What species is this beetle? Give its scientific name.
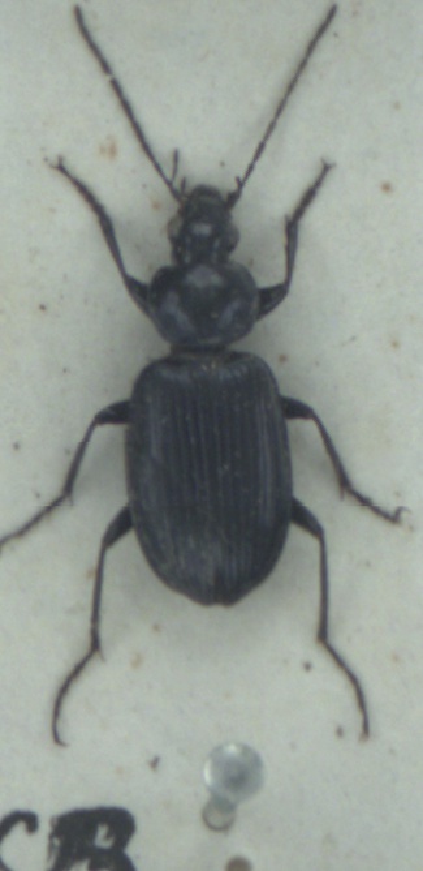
Agonum viduum
